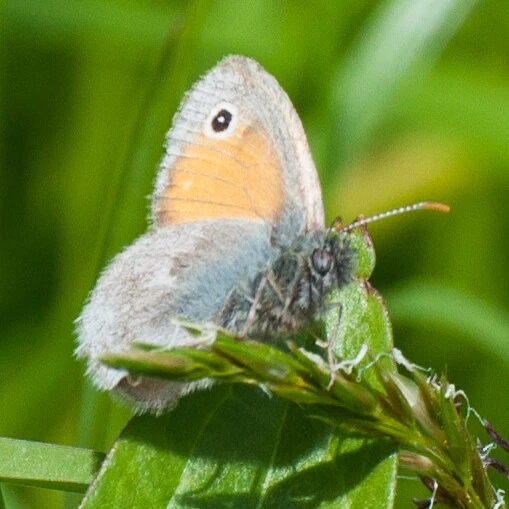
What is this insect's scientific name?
Coenonympha pamphilus
